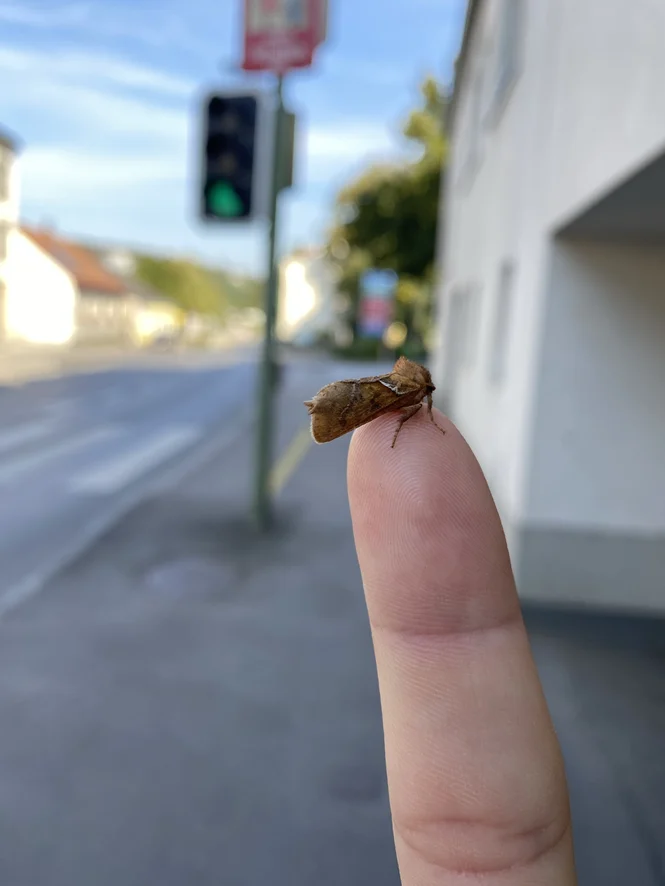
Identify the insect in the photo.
Triodia sylvina
